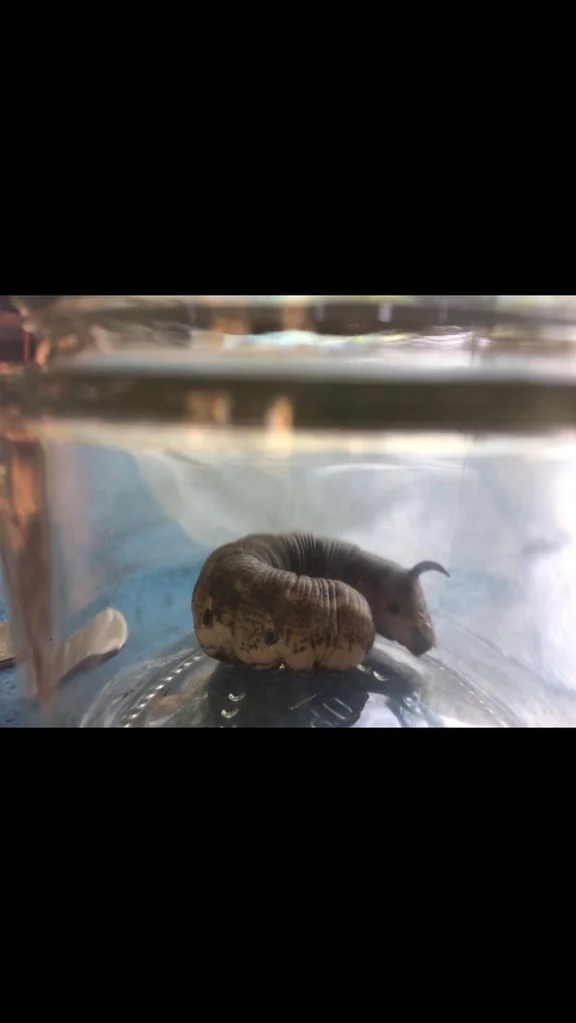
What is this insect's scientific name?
Agrius convolvuli
